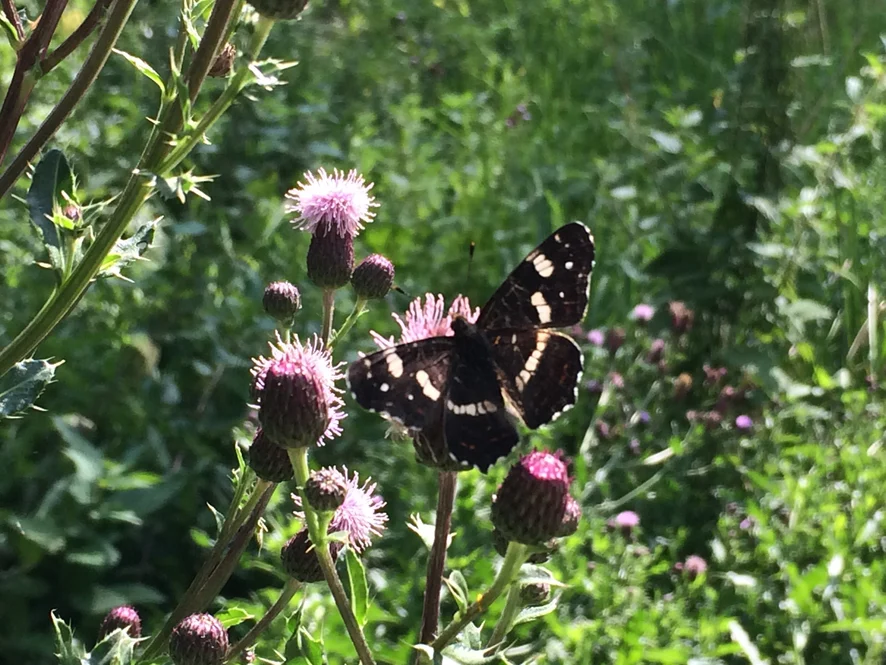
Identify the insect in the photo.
Araschnia levana
